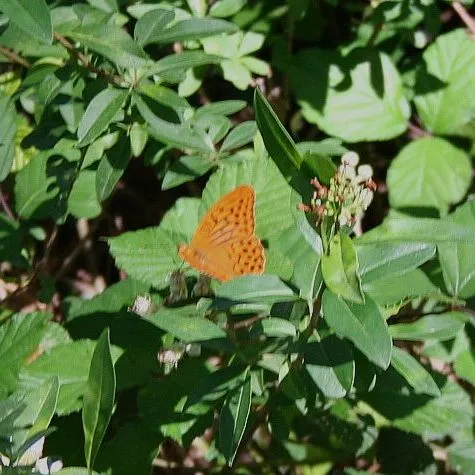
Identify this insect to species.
Argynnis paphia
